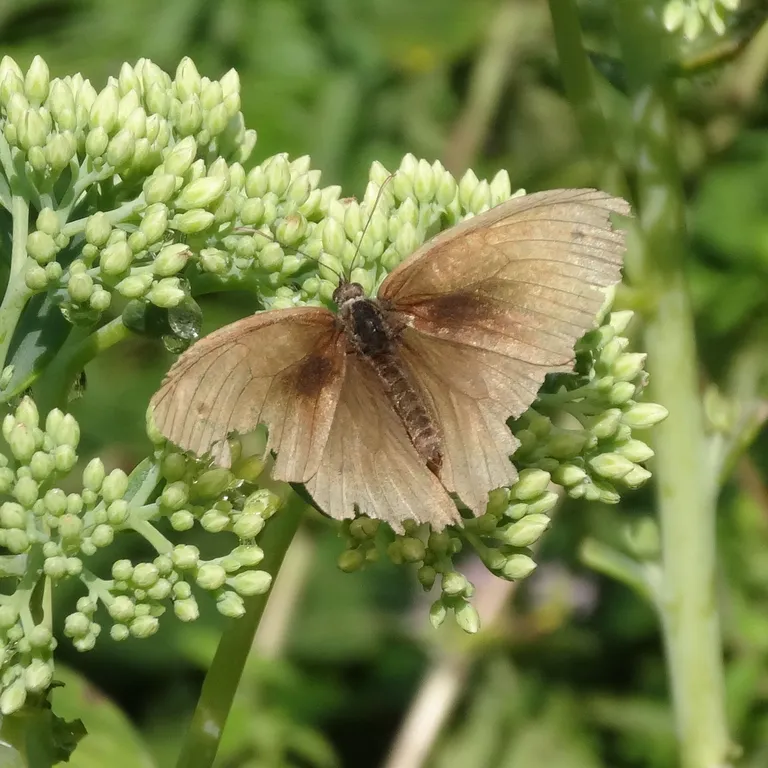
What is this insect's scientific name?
Maniola jurtina
